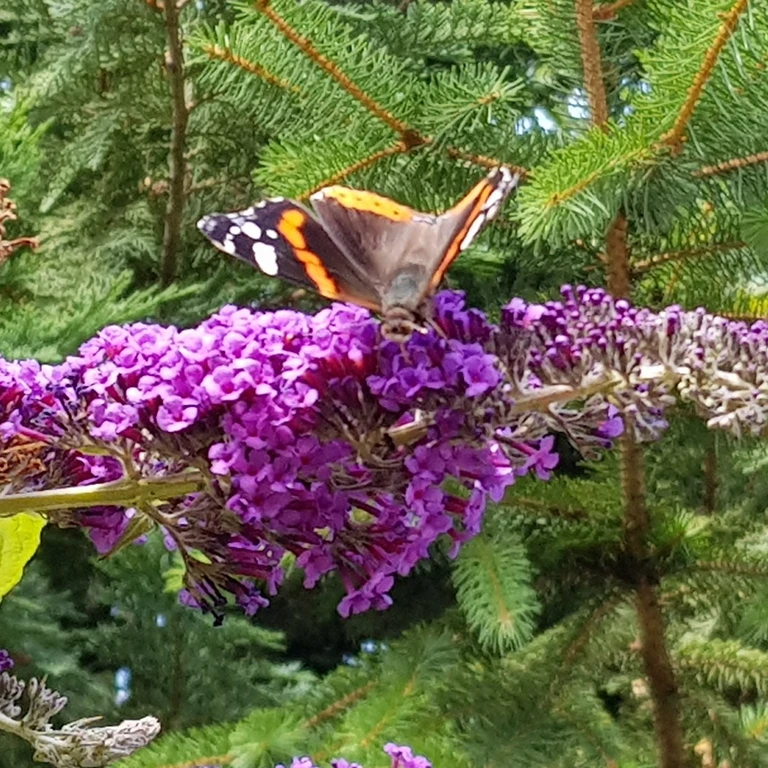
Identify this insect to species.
Vanessa atalanta
